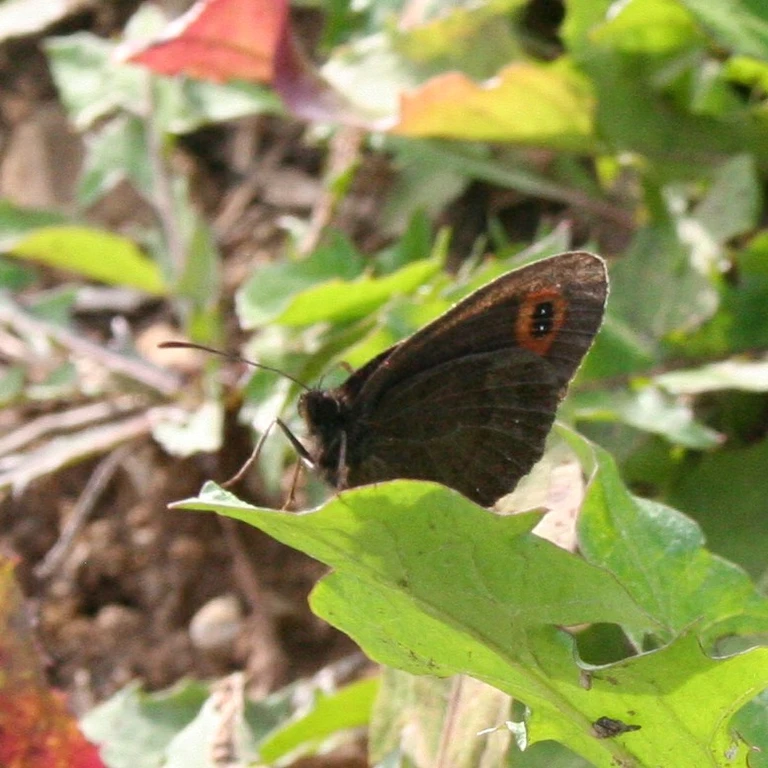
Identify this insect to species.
Erebia aethiops
